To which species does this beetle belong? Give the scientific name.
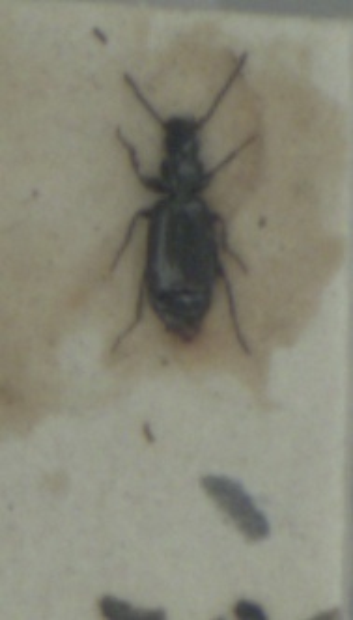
Microlestes maurus
